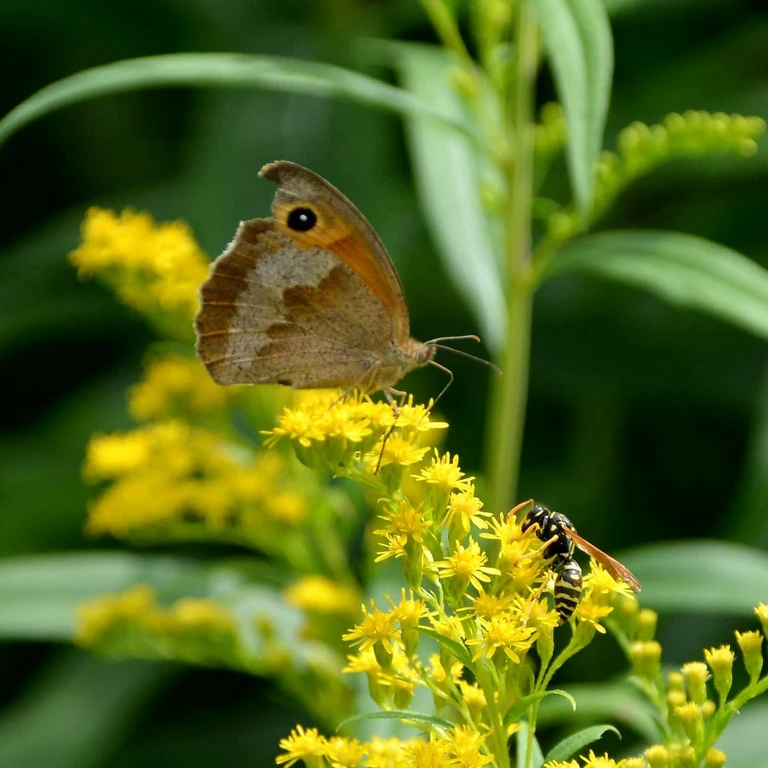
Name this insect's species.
Maniola jurtina
